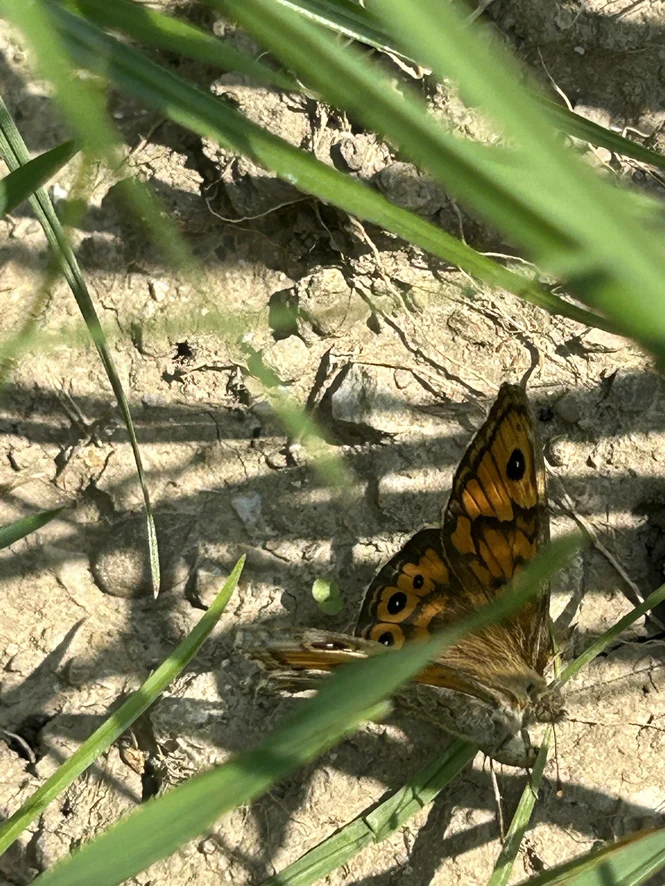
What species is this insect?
Lasiommata megera (also Pararge megera)
